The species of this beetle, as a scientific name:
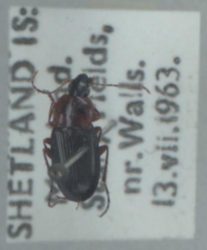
Calathus melanocephalus
